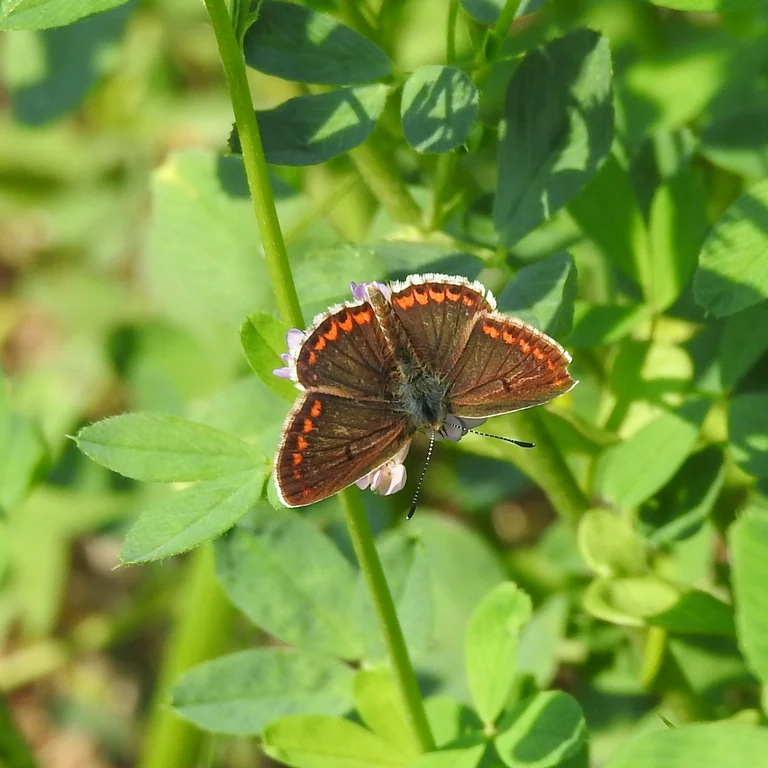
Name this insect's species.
Aricia agestis/artaxerxes
